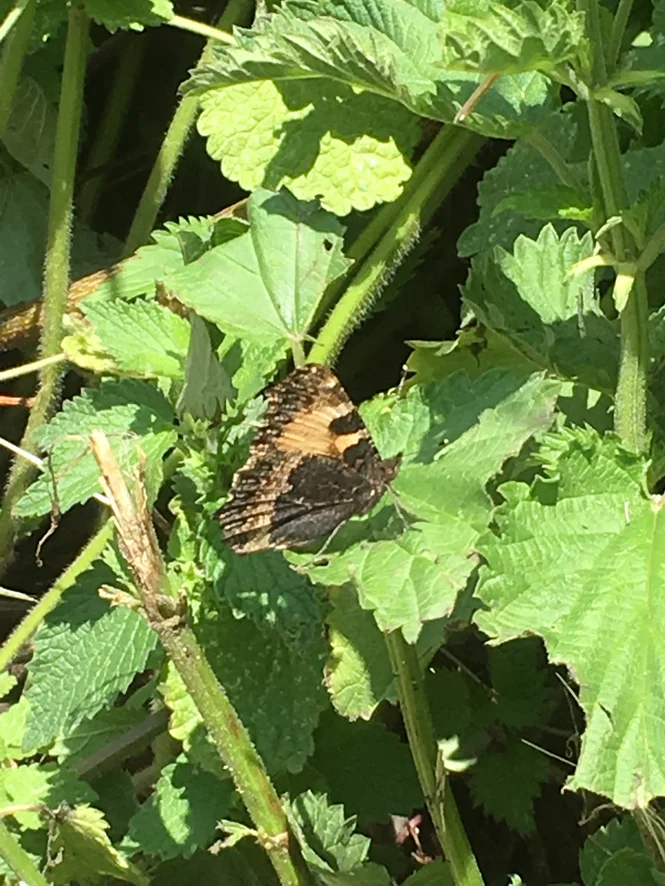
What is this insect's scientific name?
Aglais urticae
